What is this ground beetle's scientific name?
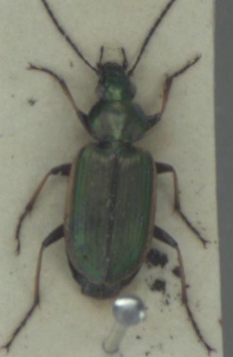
Agonum marginatum
